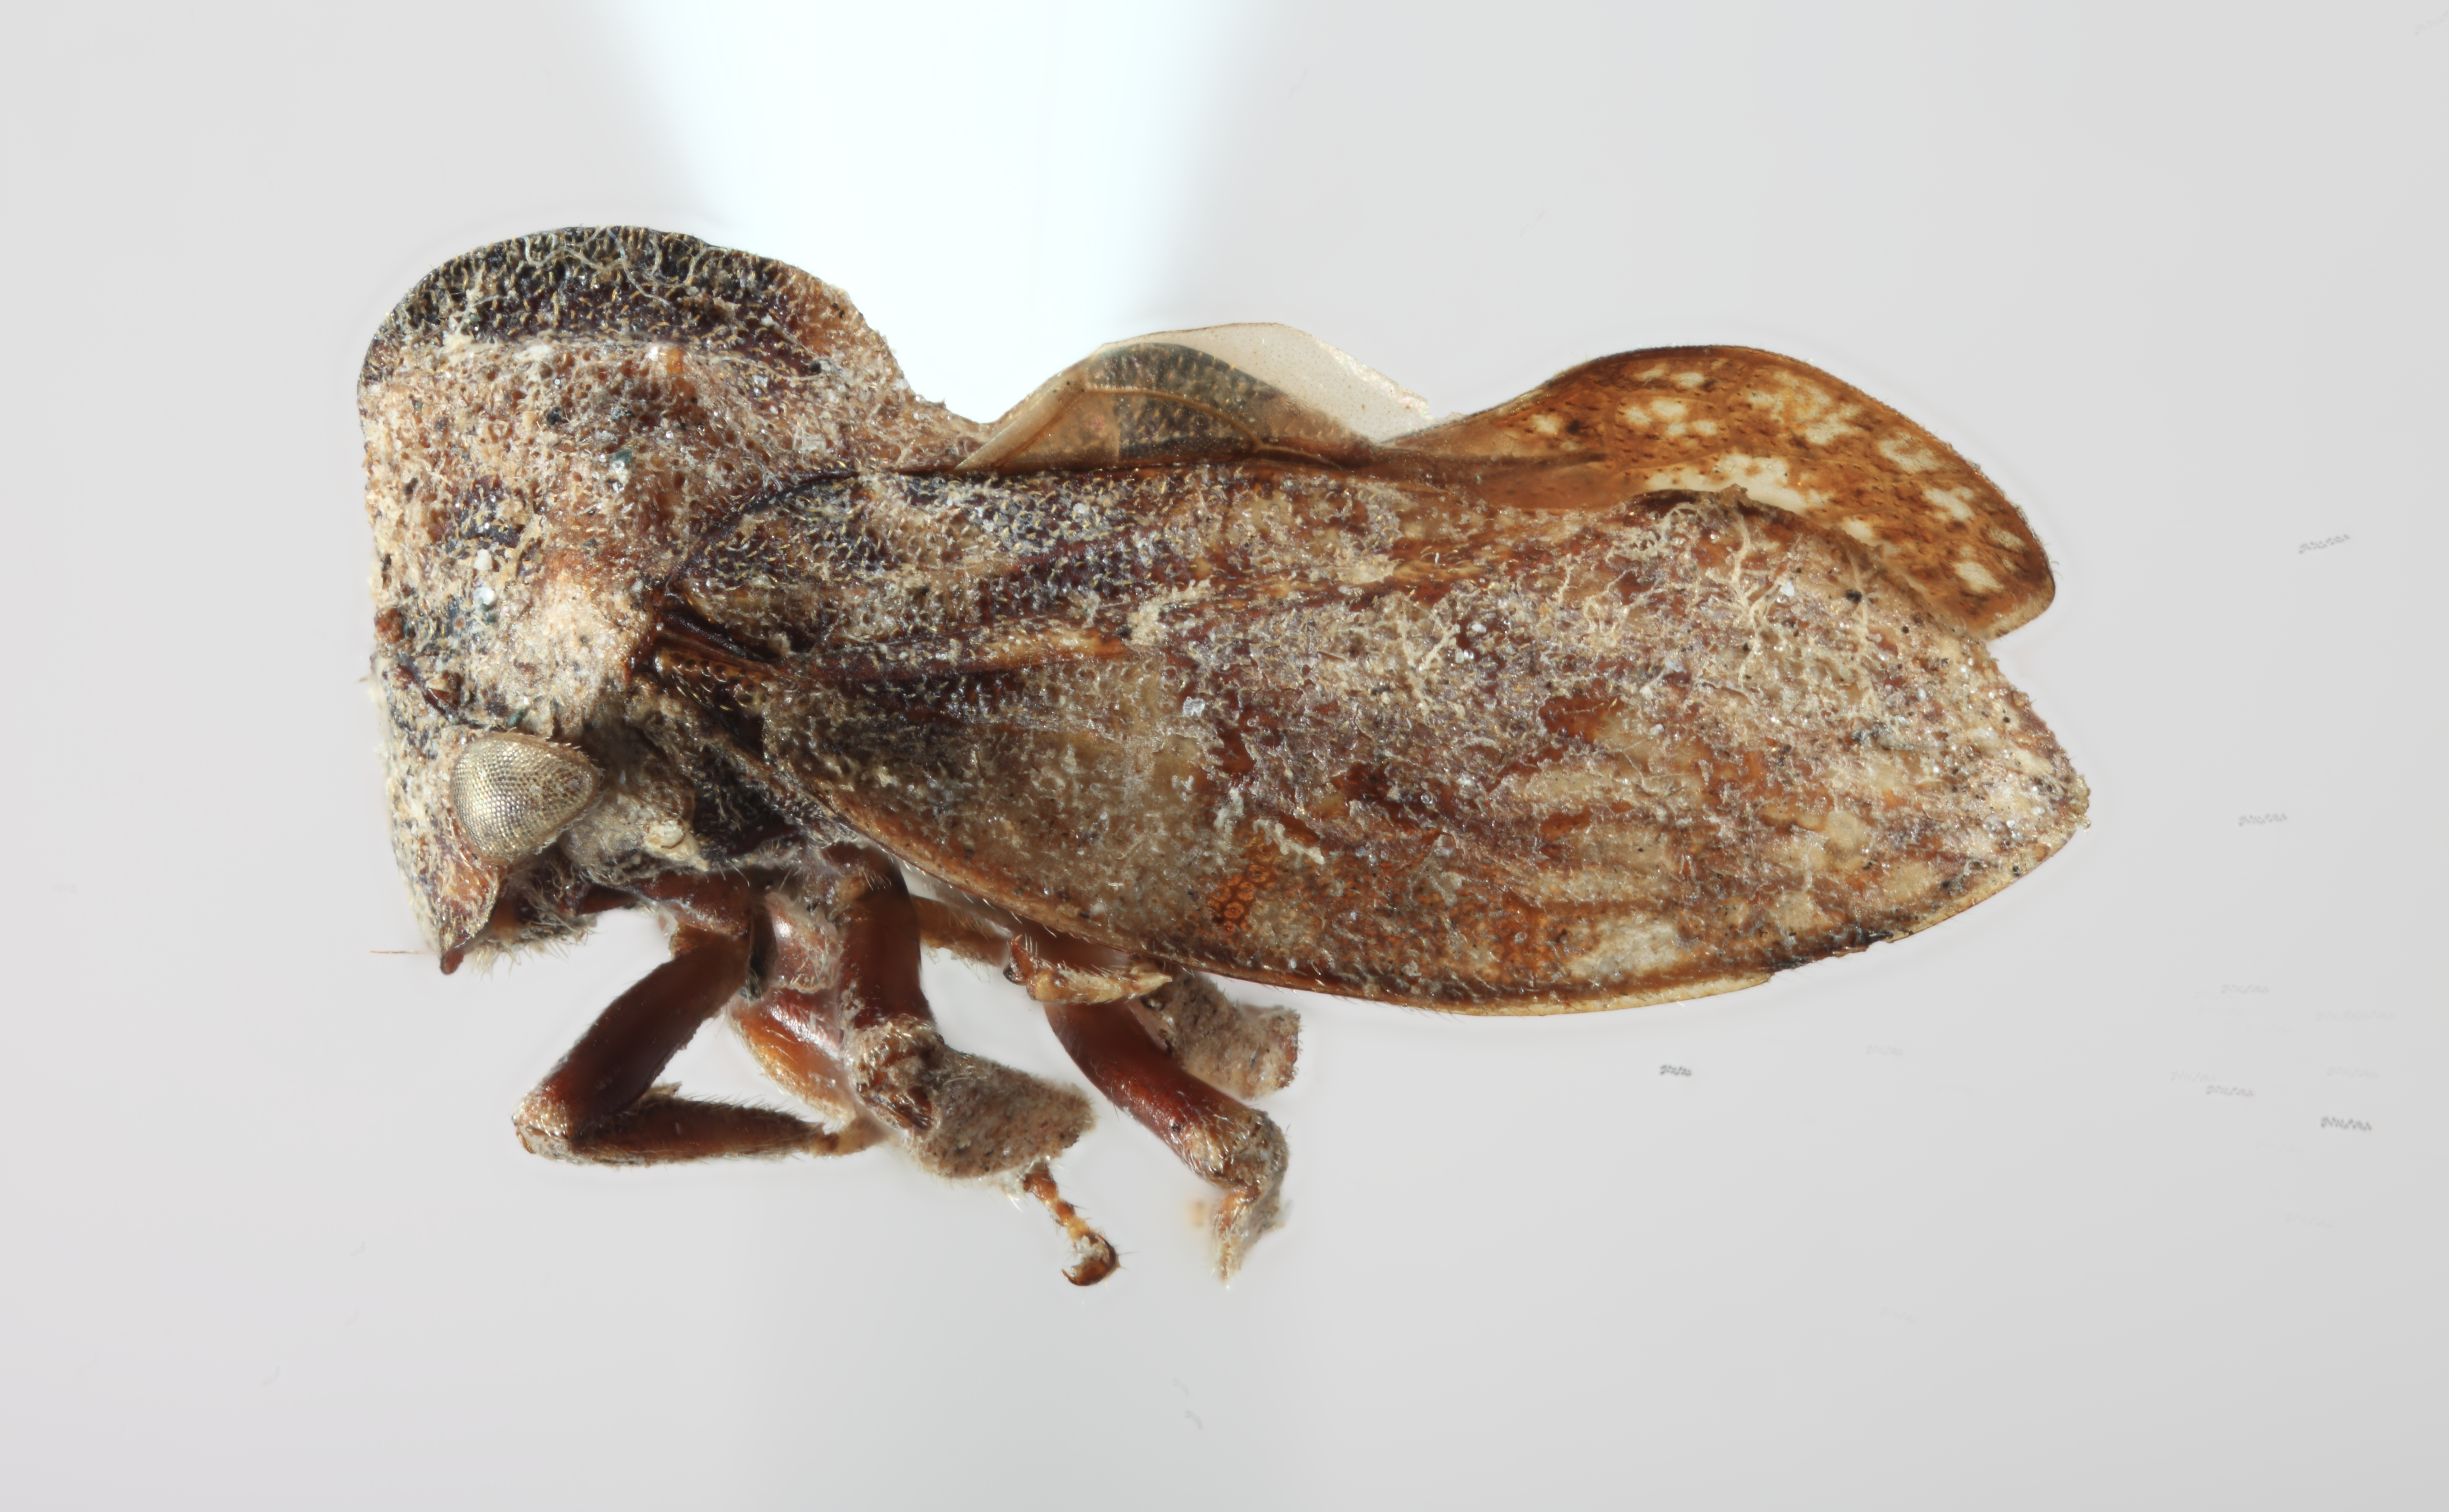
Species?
Nodonica bispinigera
